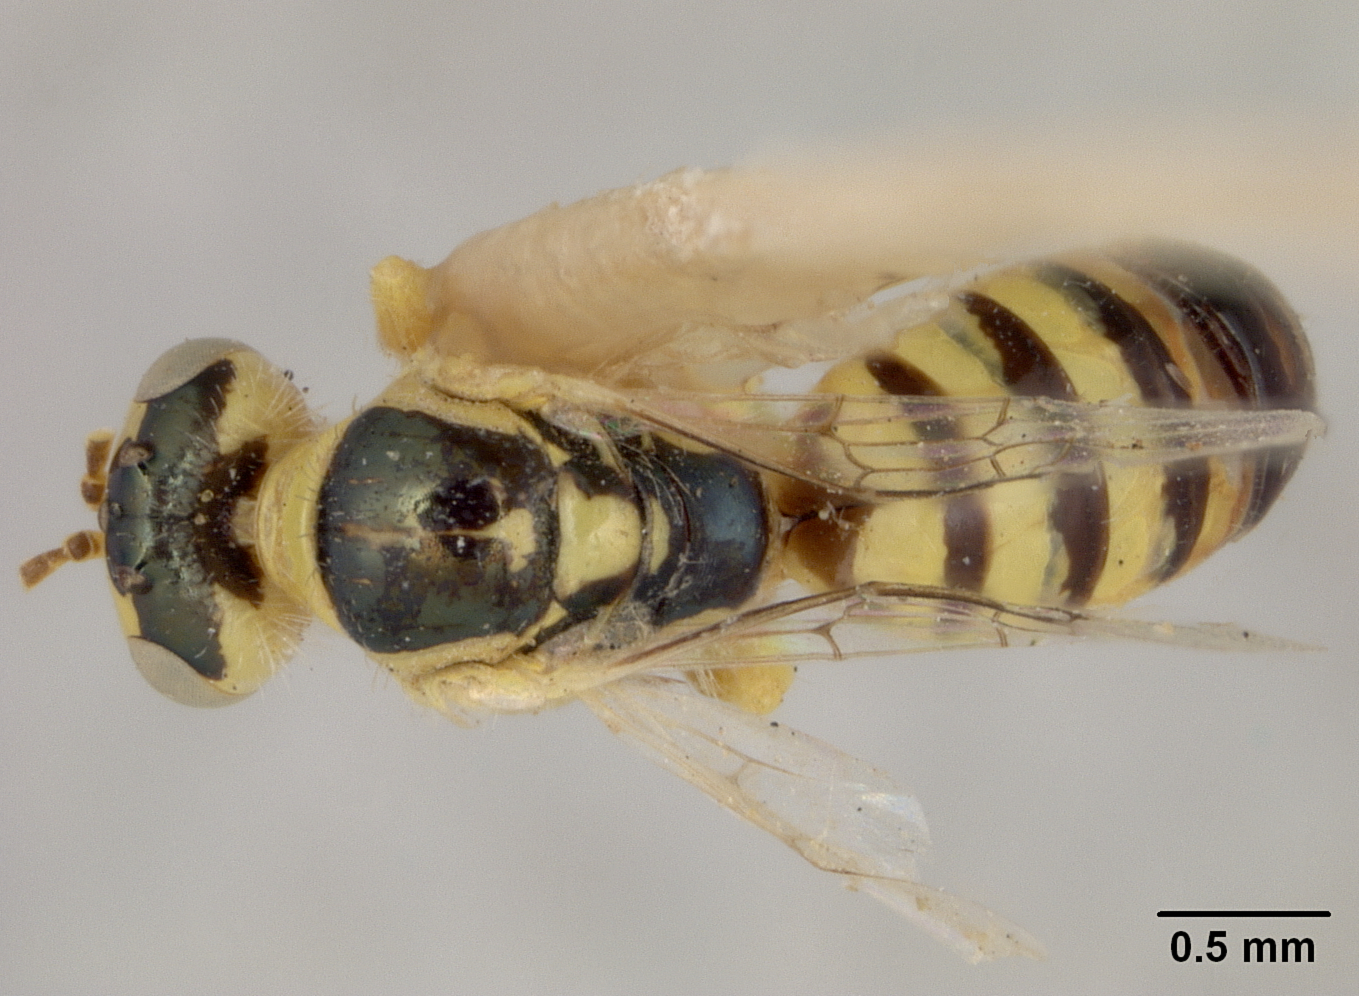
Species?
Perdita luciae
